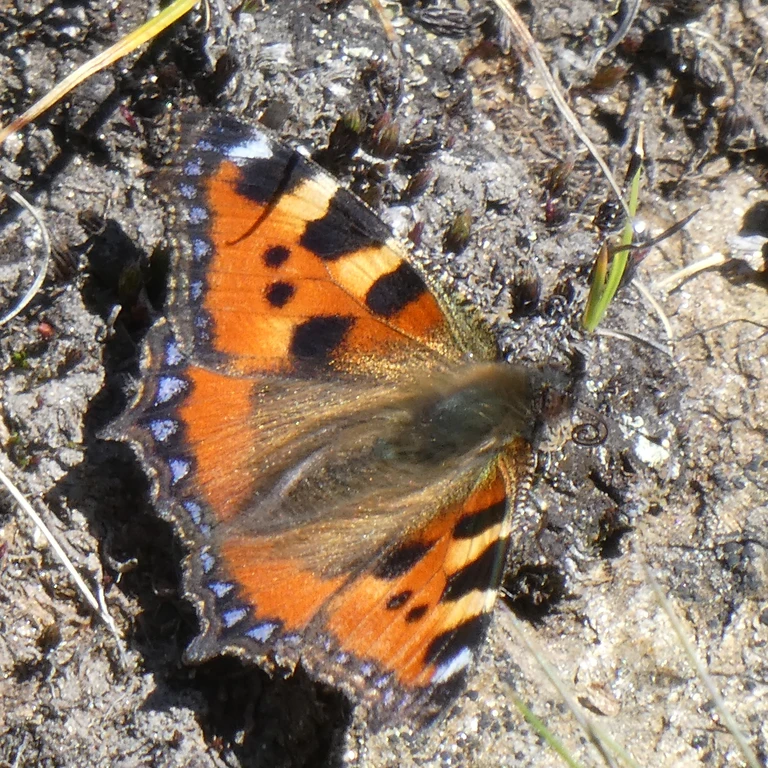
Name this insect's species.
Aglais urticae
